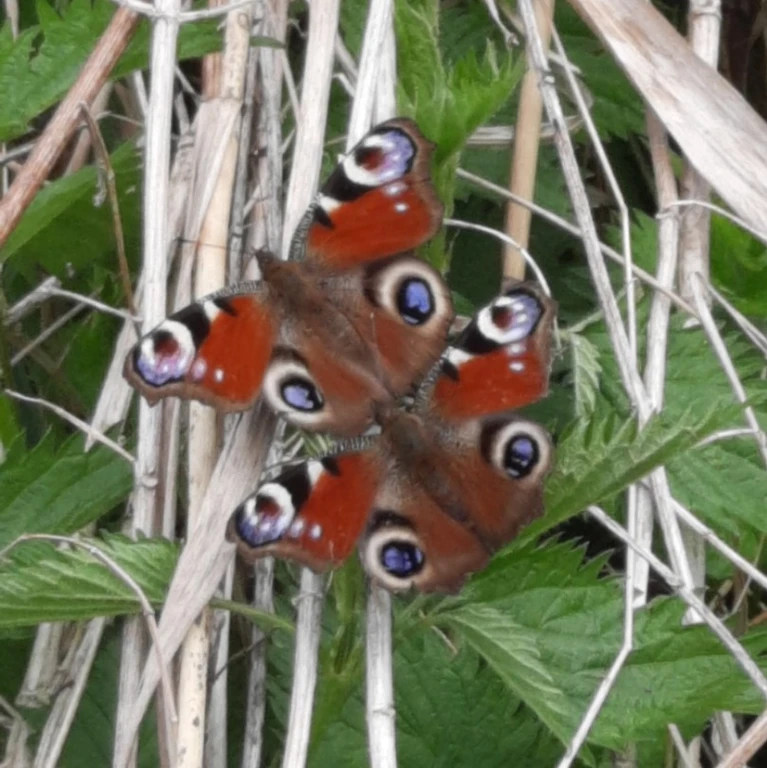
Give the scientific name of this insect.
Aglais io
